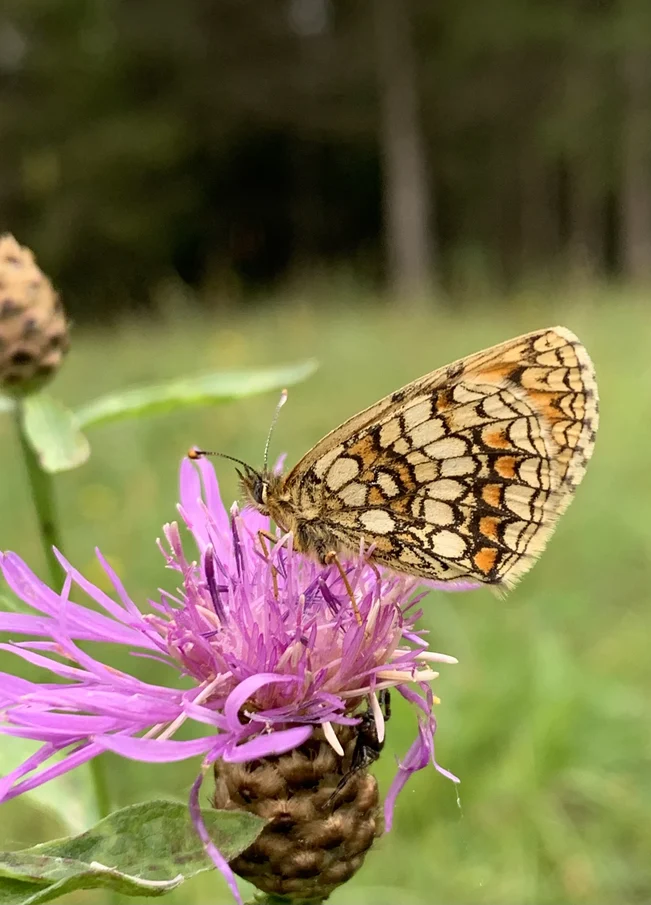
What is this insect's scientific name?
Melitaea athalia
